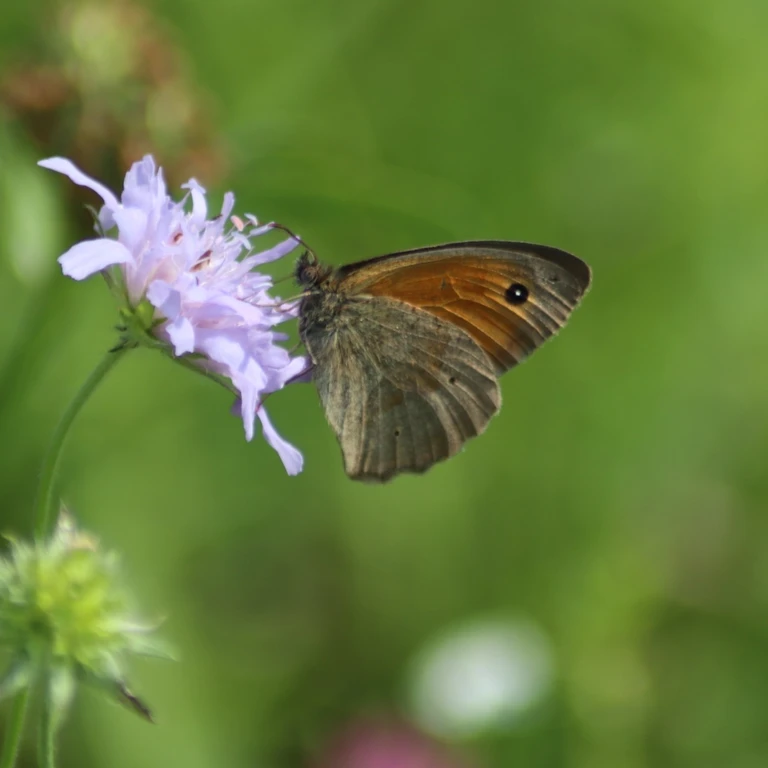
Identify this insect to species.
Maniola jurtina
